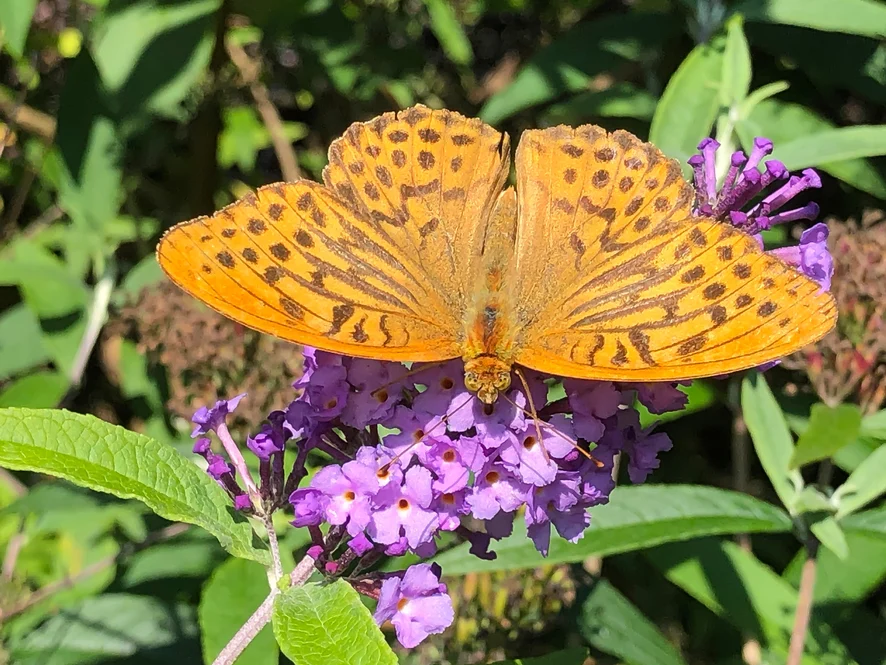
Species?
Argynnis paphia
